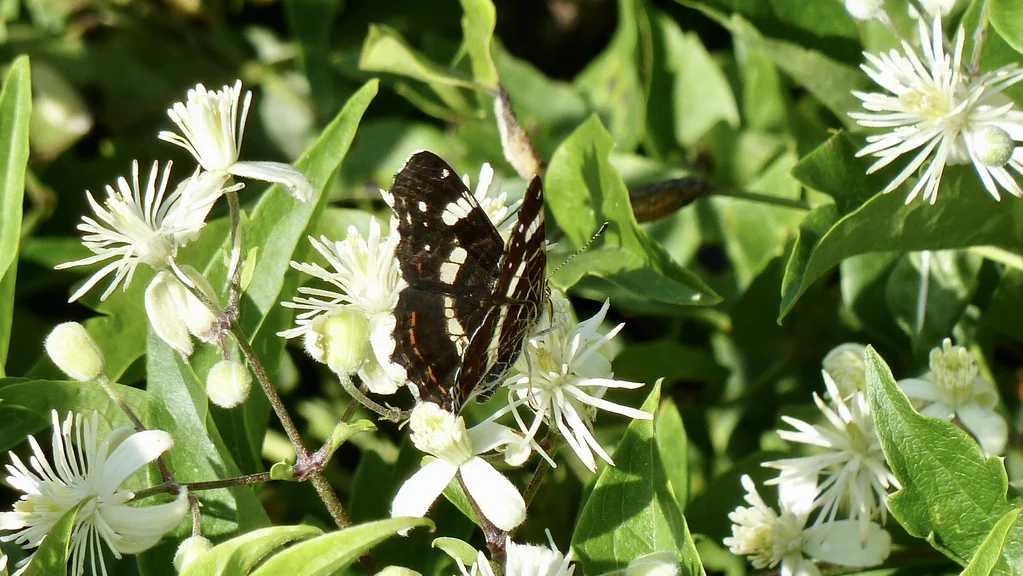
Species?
Araschnia levana
